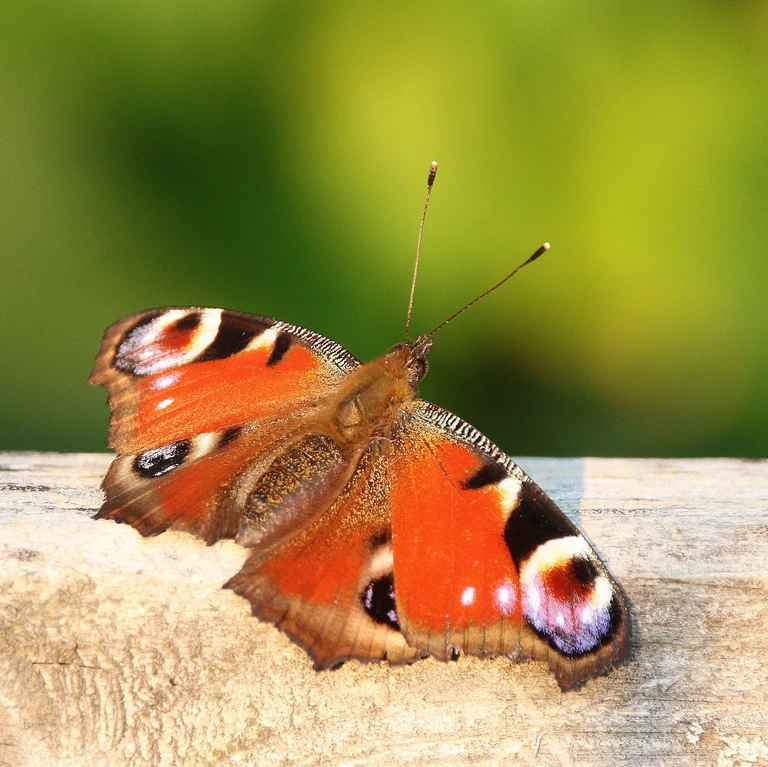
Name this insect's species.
Aglais io
